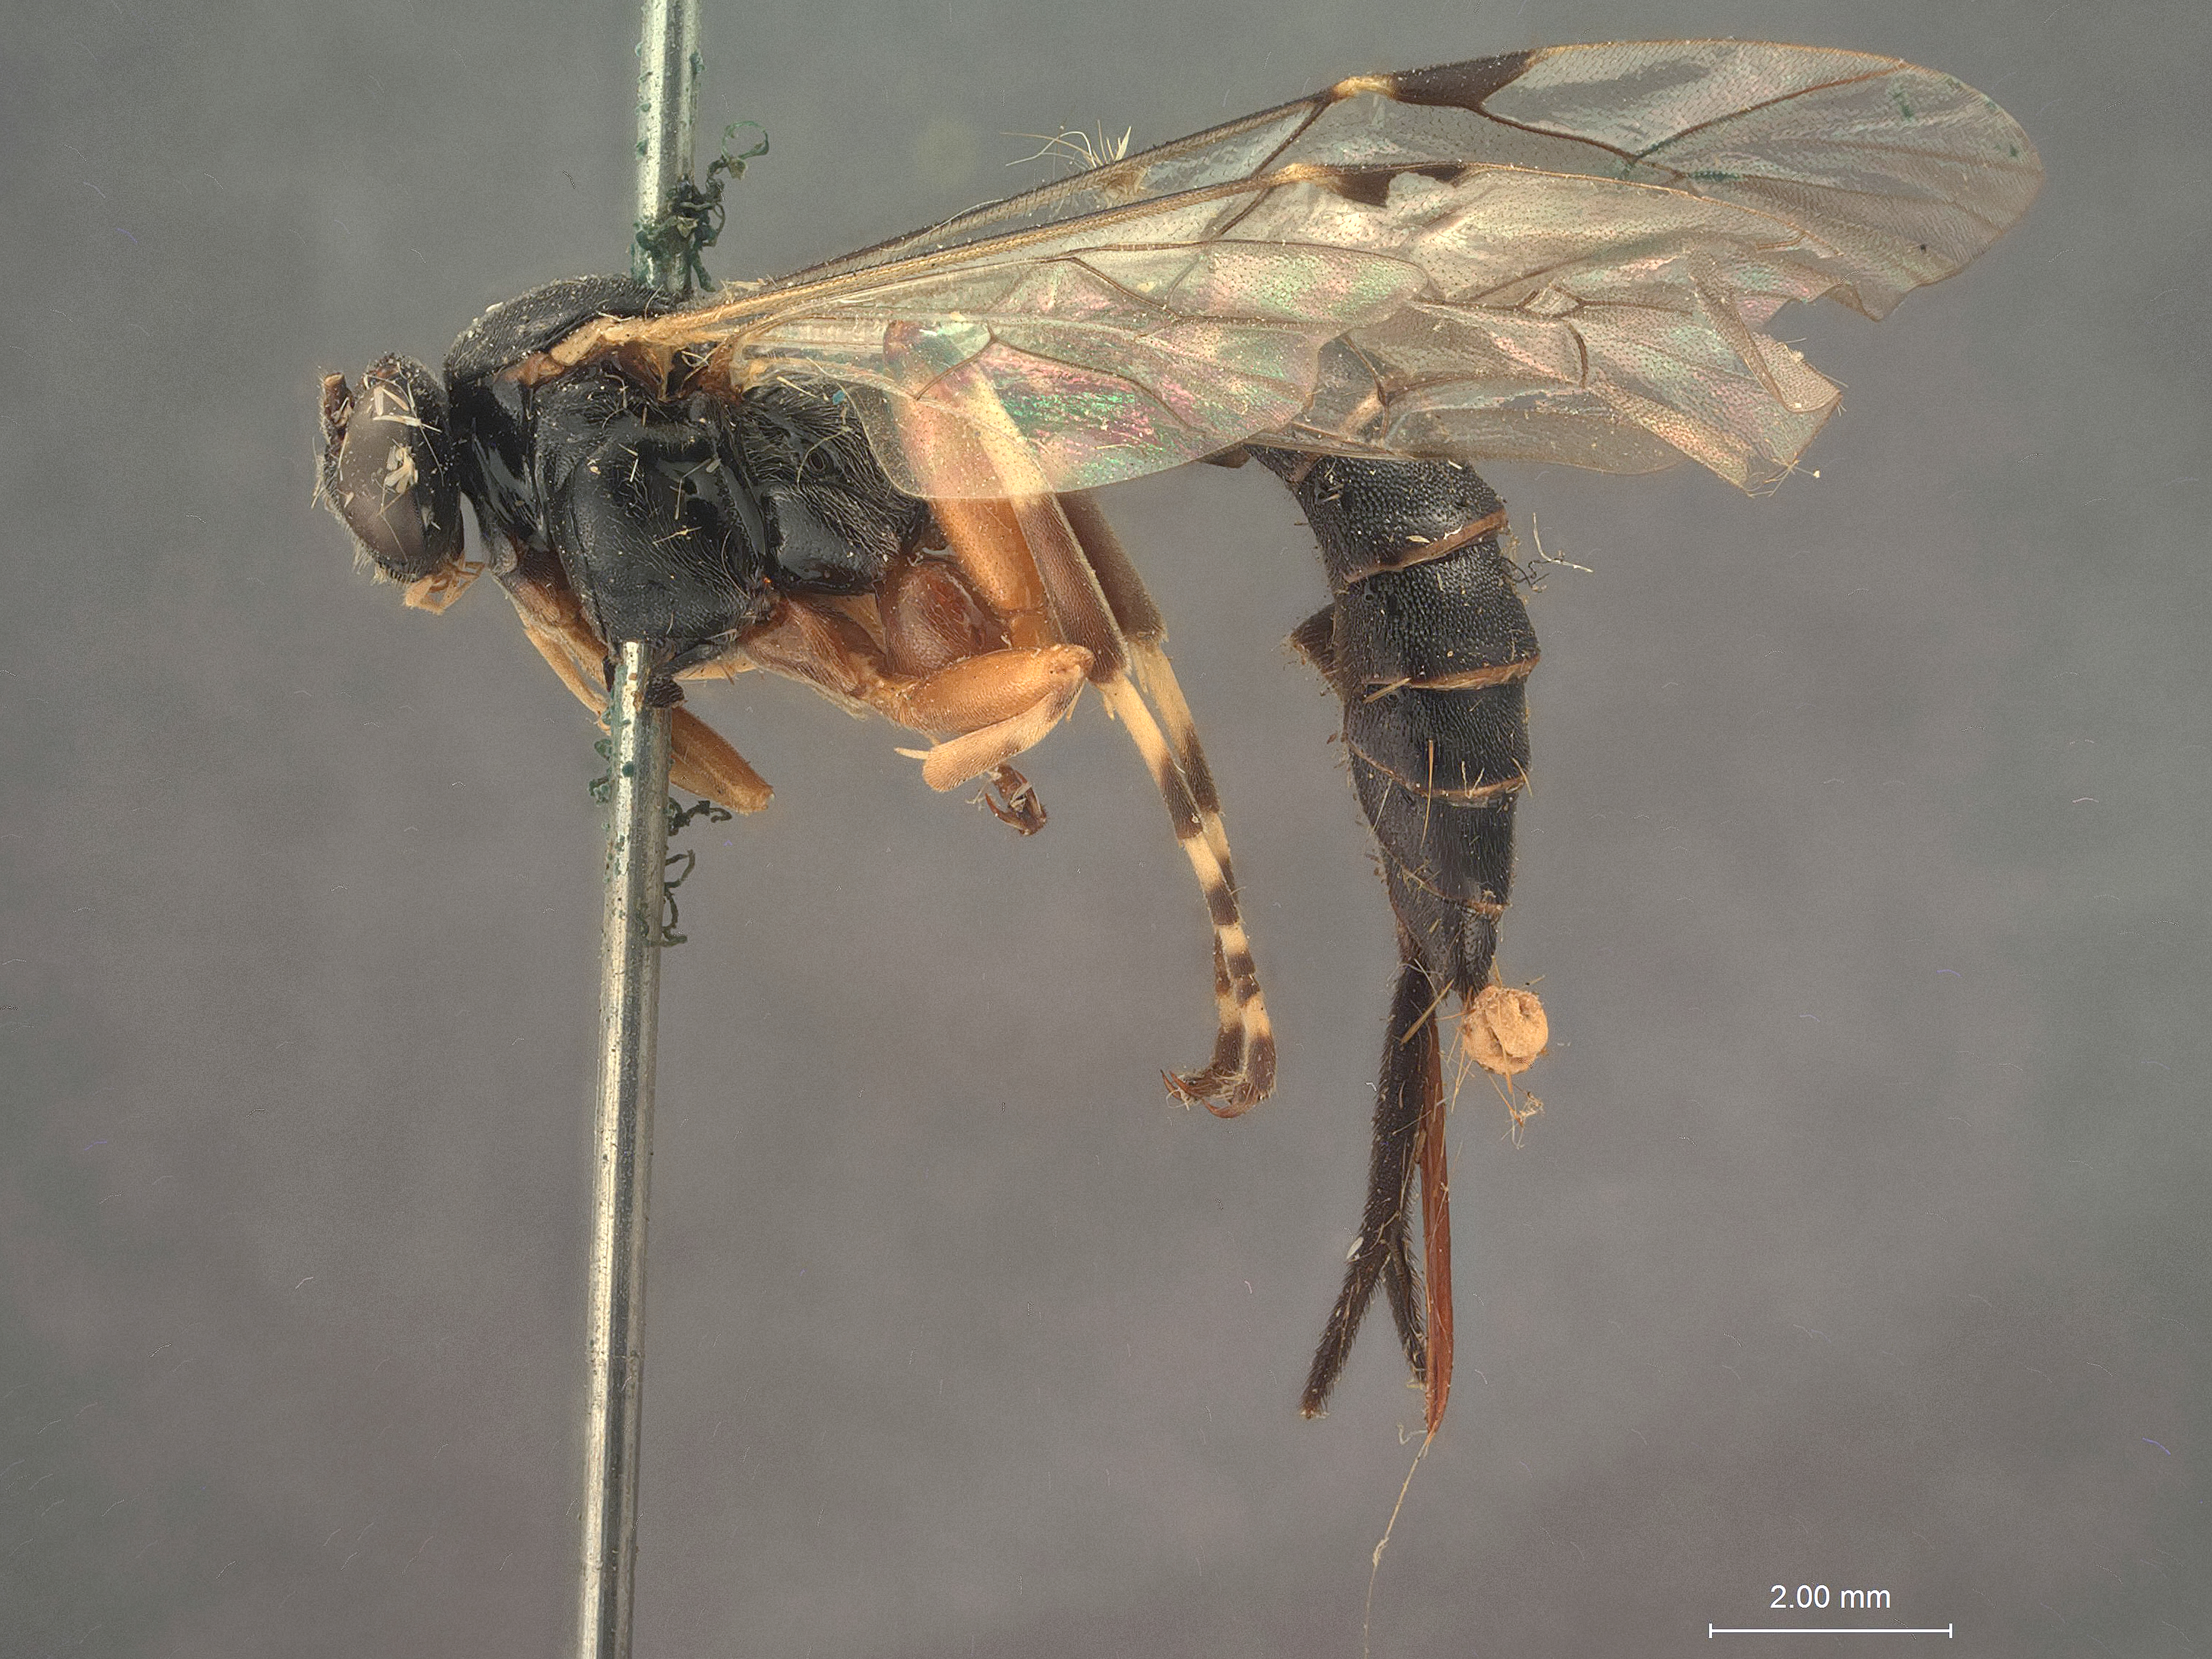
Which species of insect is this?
Ephialtes temnopleuris
